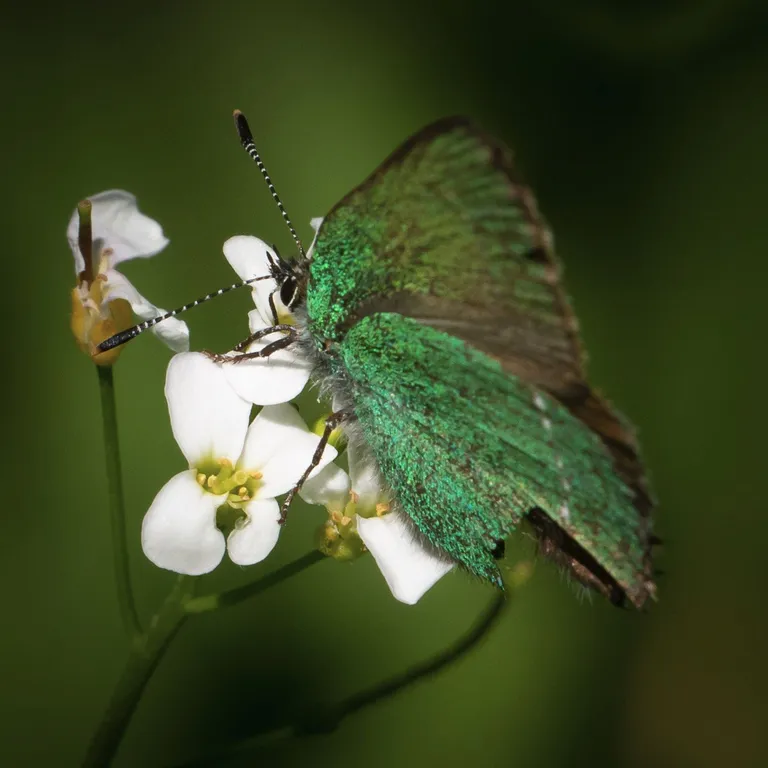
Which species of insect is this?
Callophrys rubi
